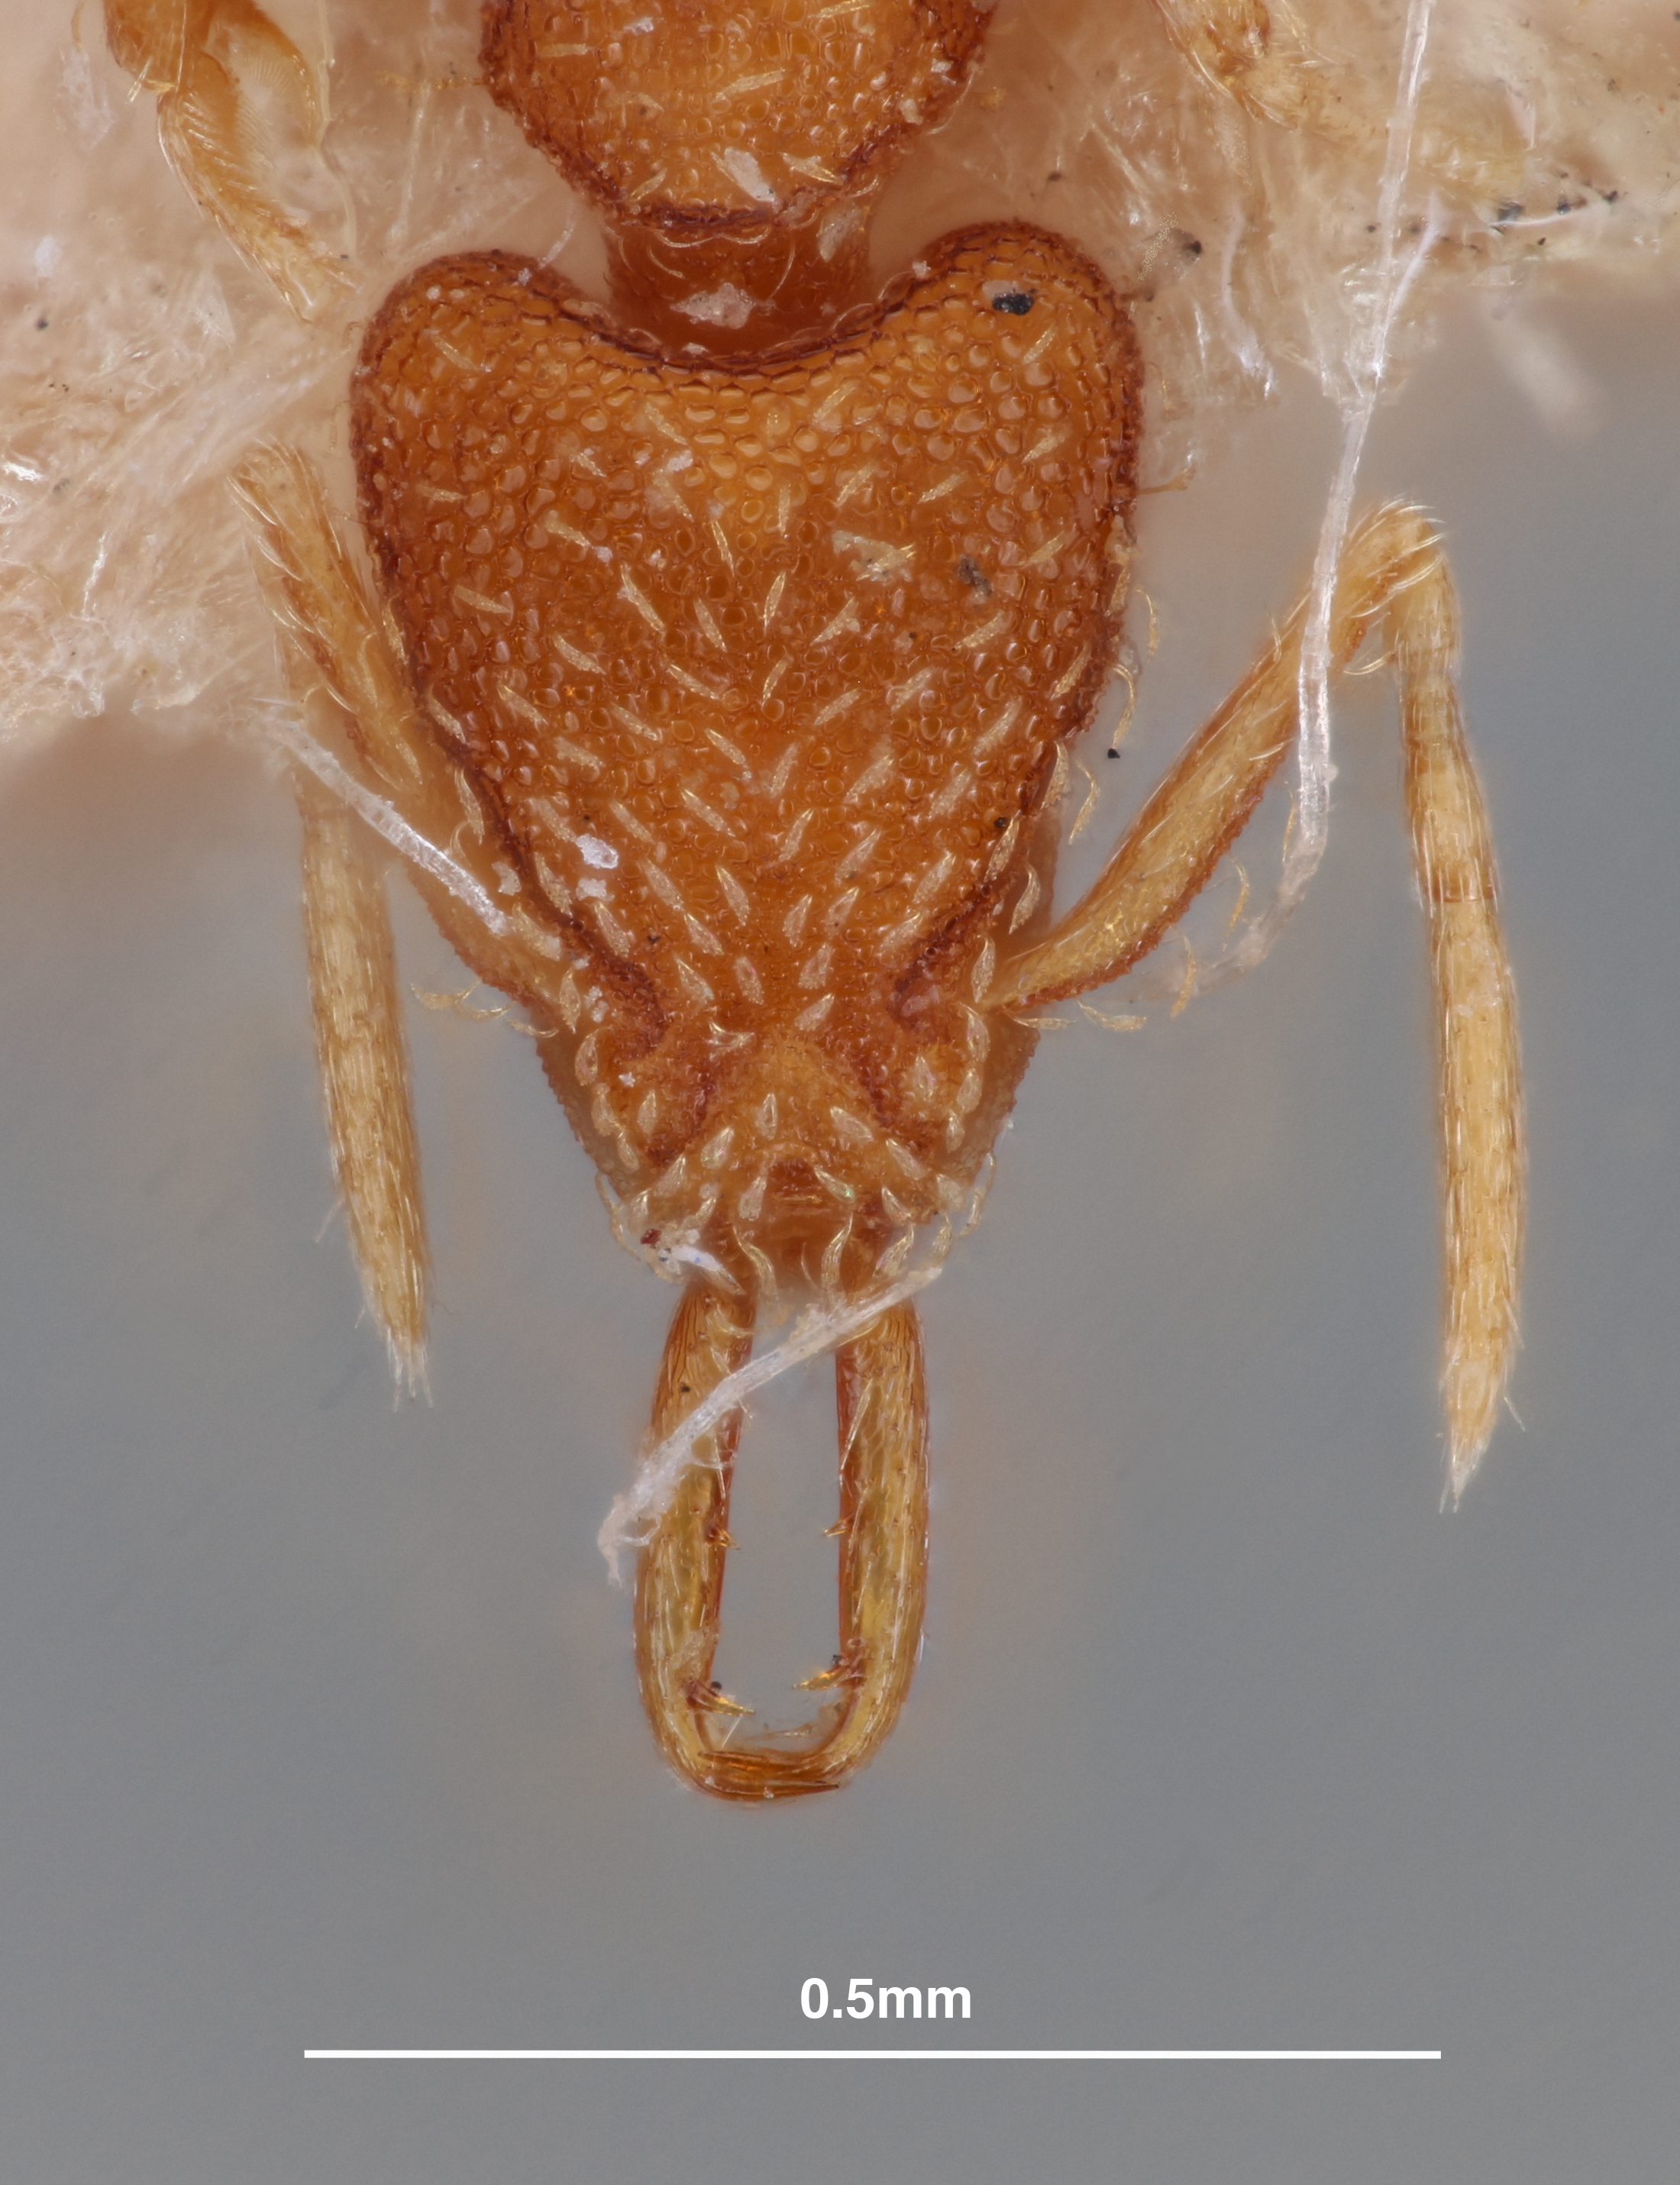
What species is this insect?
Strumigenys caribbea
